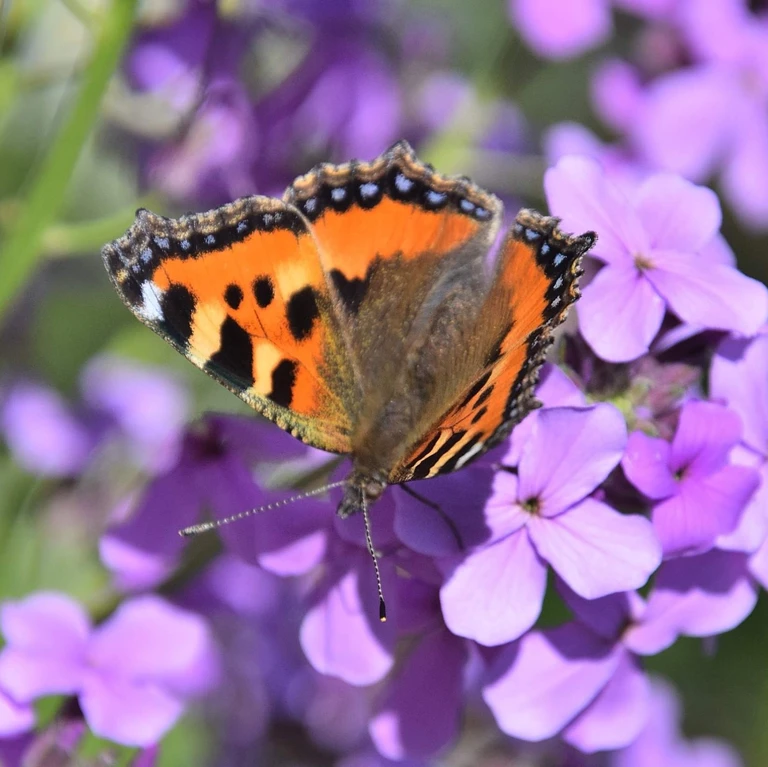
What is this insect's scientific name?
Aglais urticae
